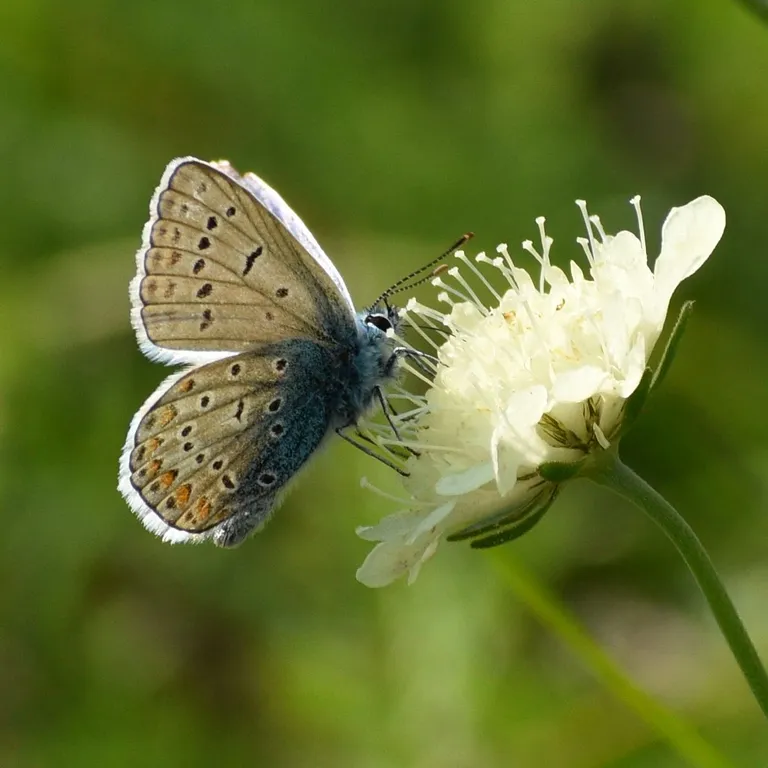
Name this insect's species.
Polyommatus icarus
